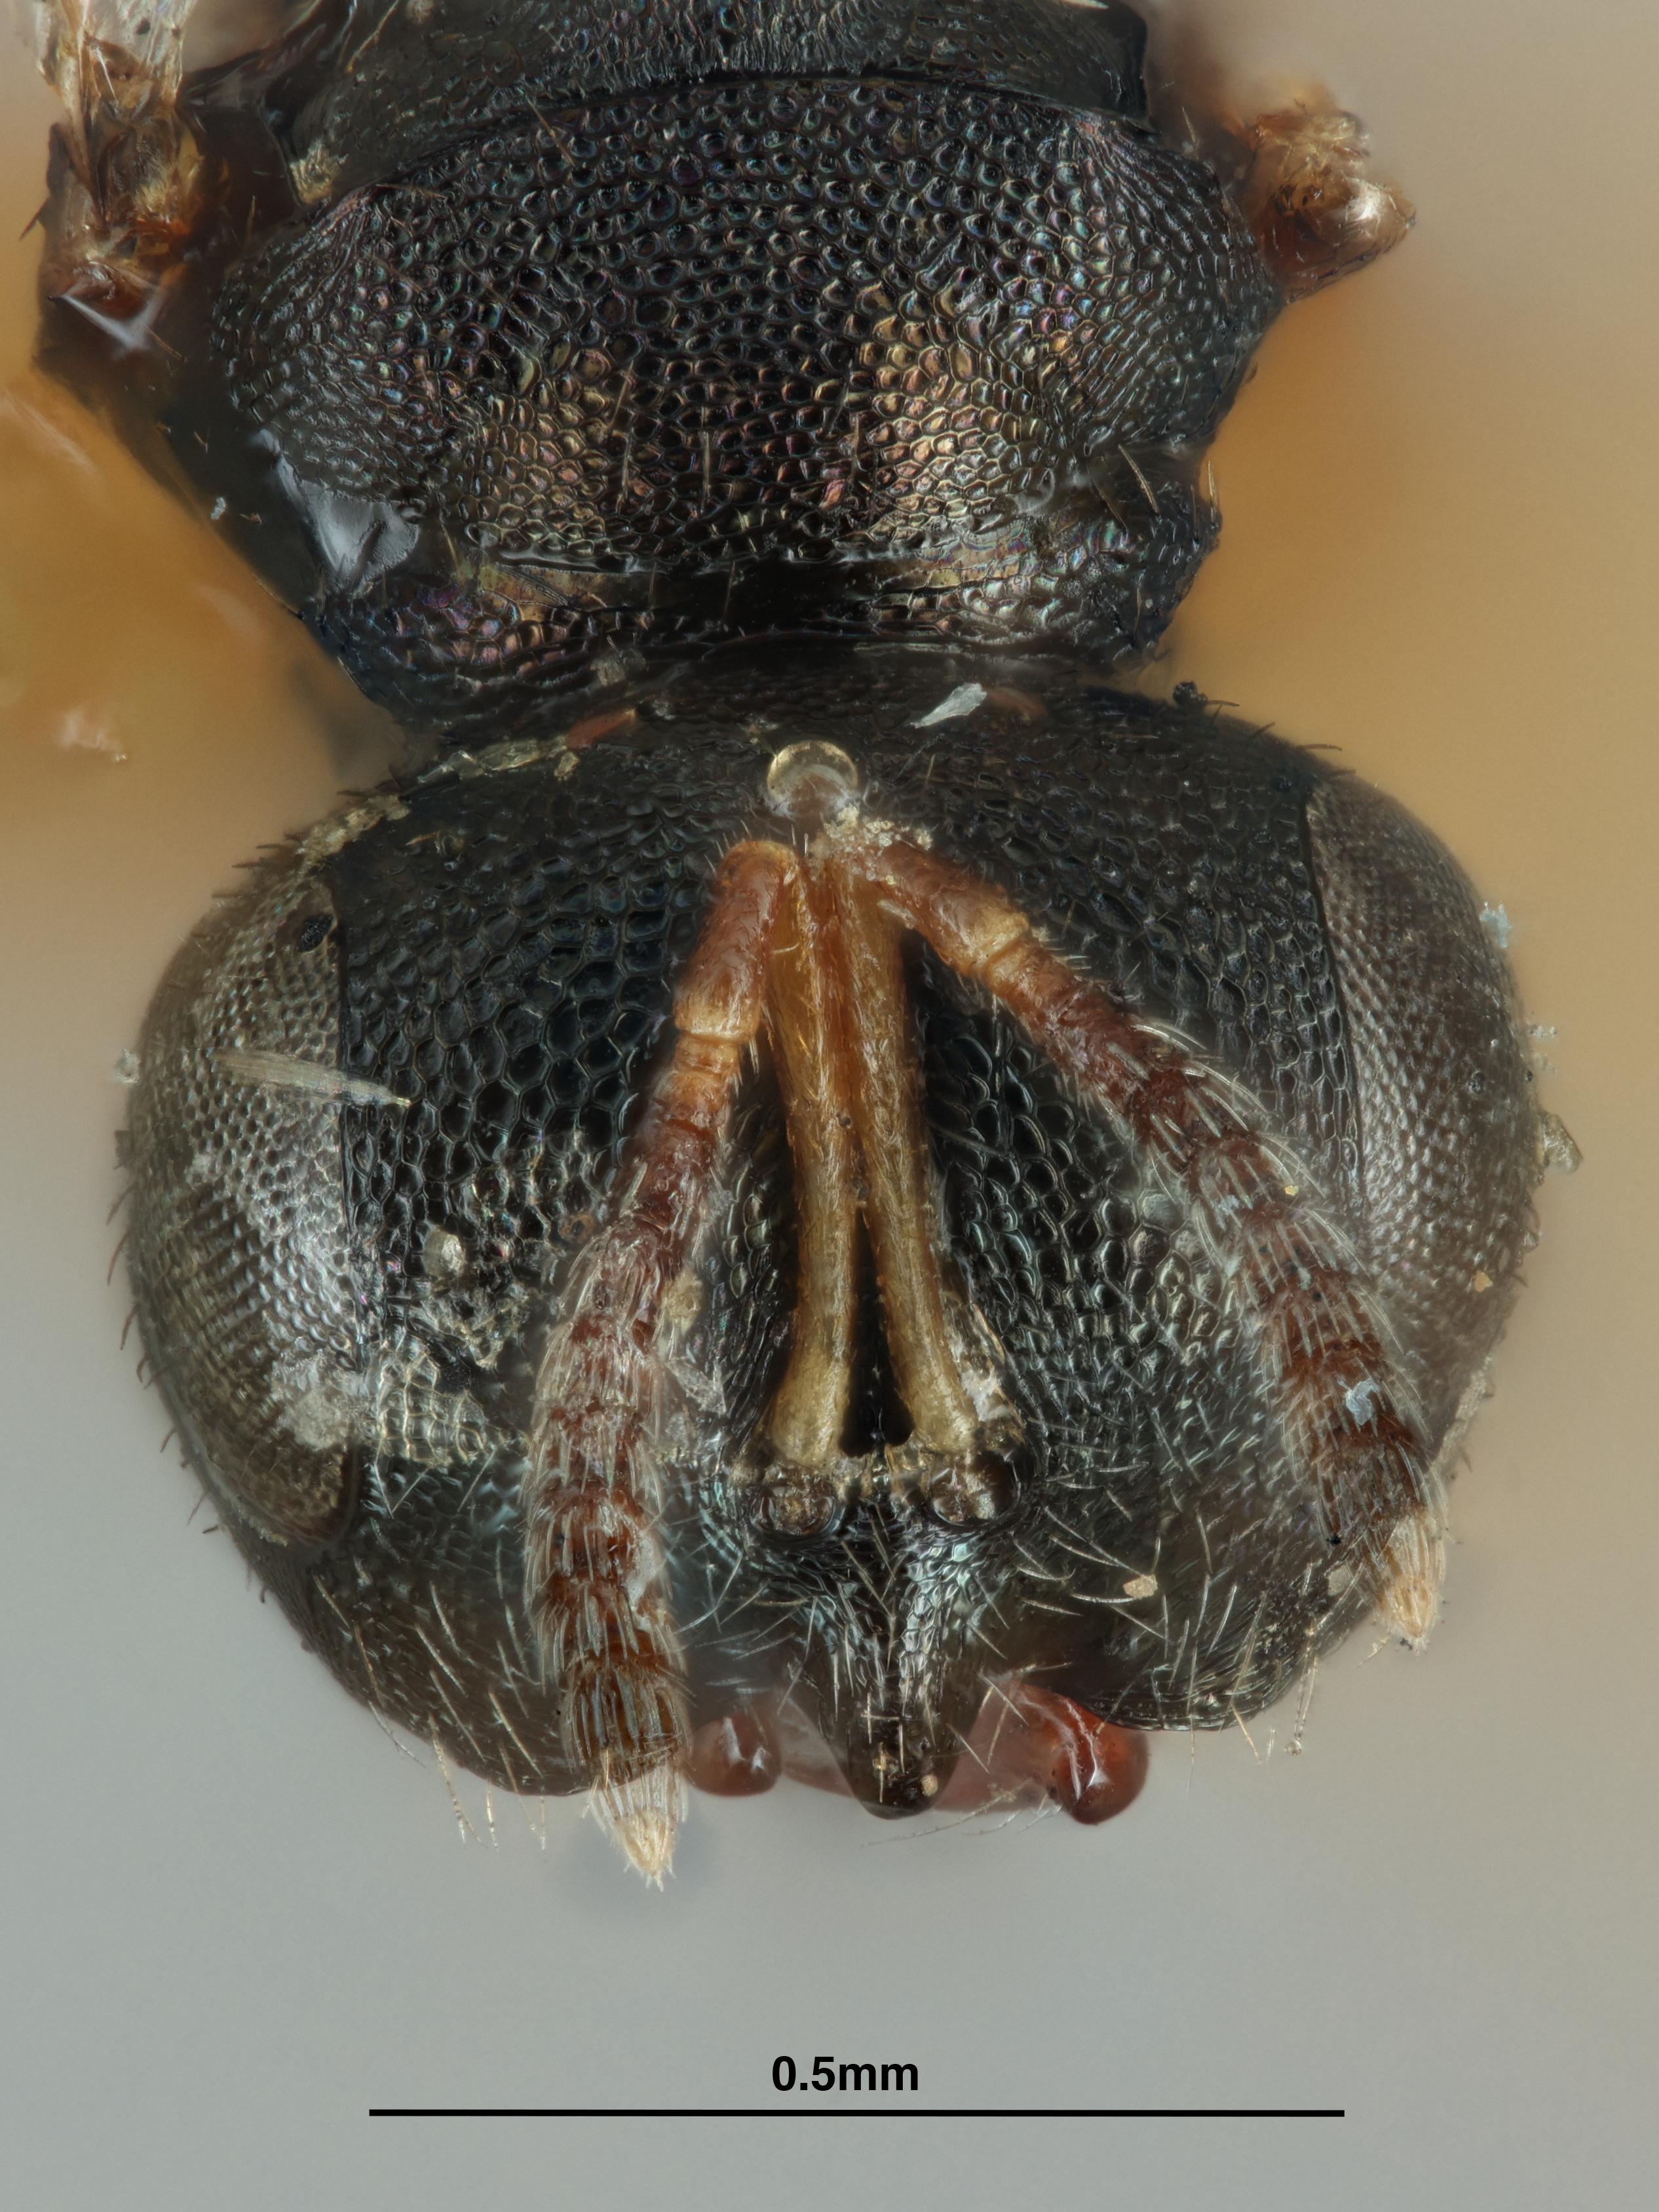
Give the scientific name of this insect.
Helocasis burksi
